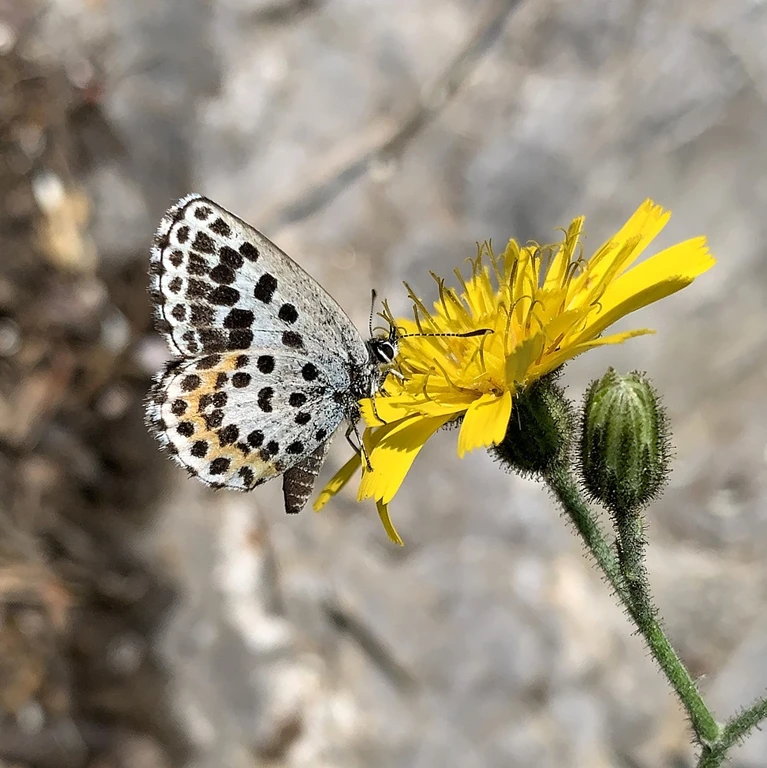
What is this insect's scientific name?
Scolitantides orion
